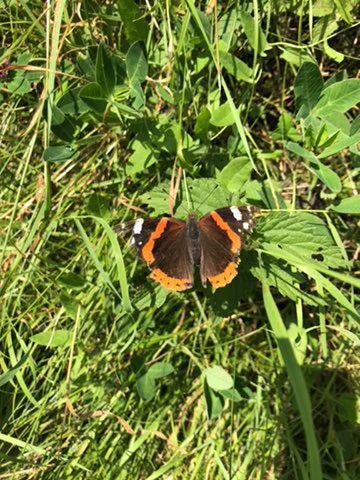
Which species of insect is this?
Vanessa atalanta
